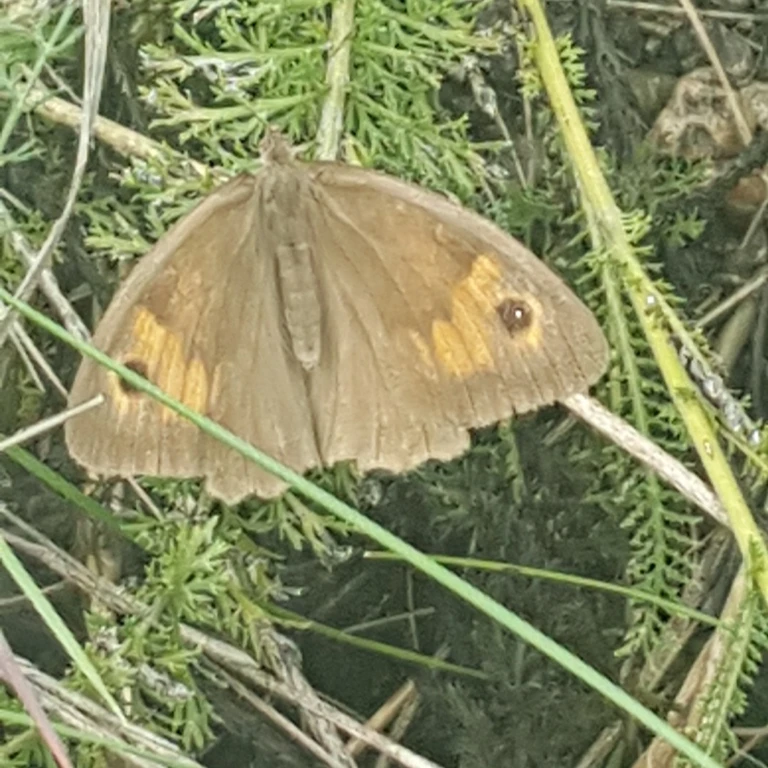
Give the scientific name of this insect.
Maniola jurtina
